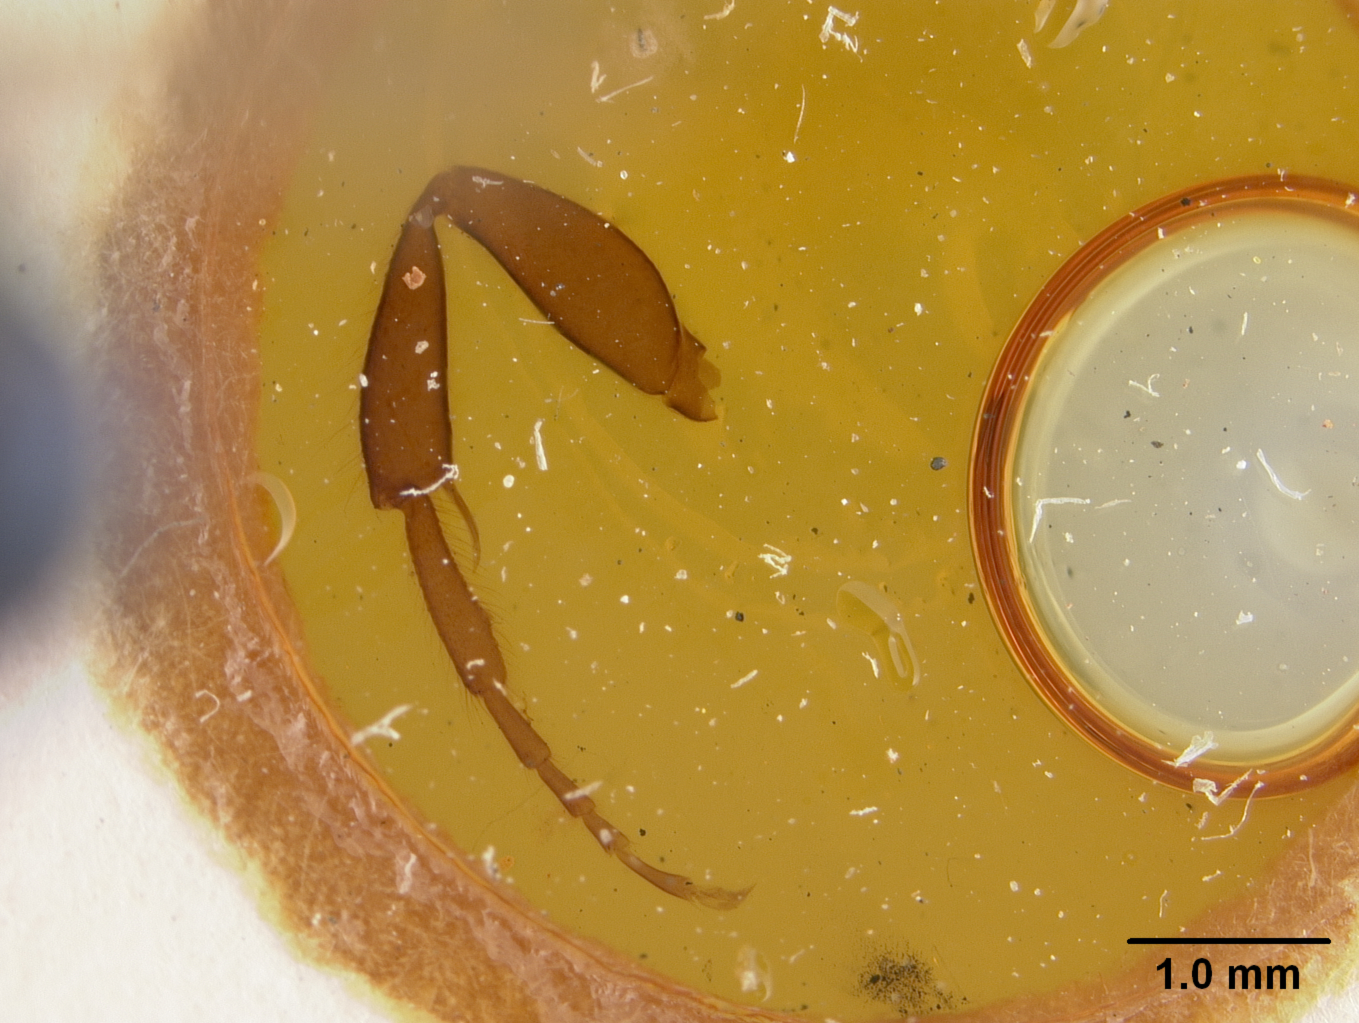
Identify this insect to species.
Osmia aprilina
